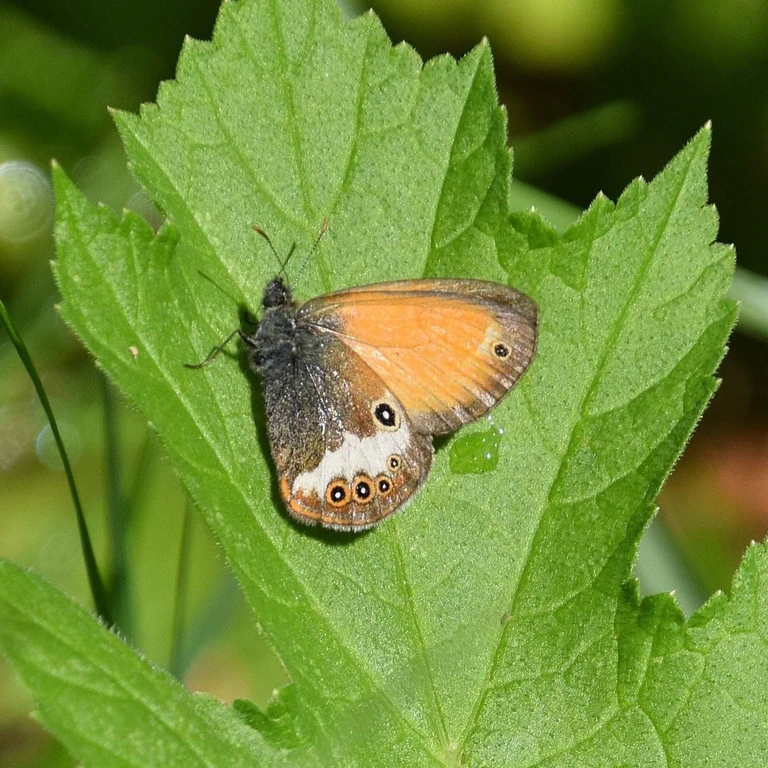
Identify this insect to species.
Coenonympha arcania
